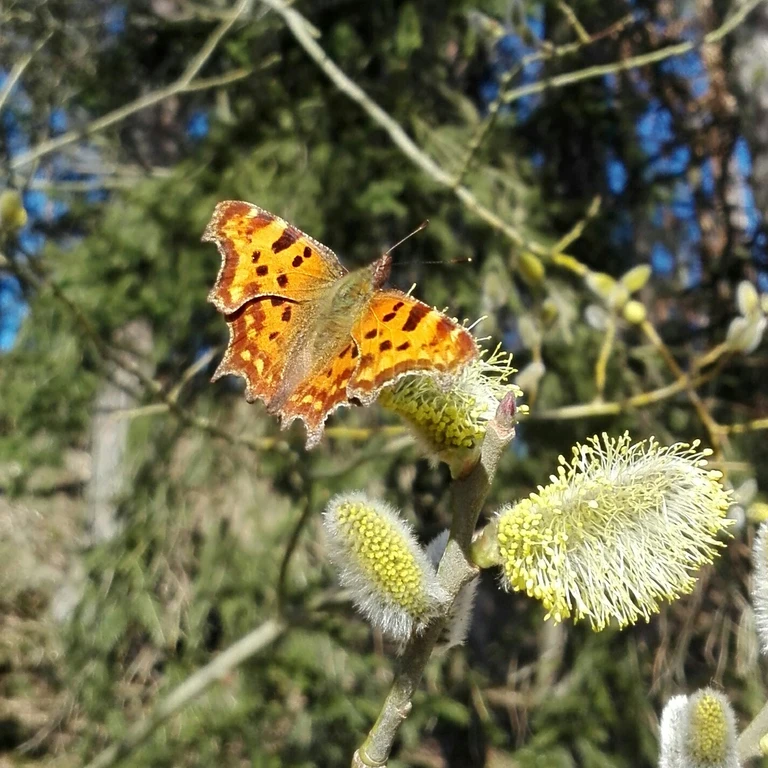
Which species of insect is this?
Polygonia c-album
